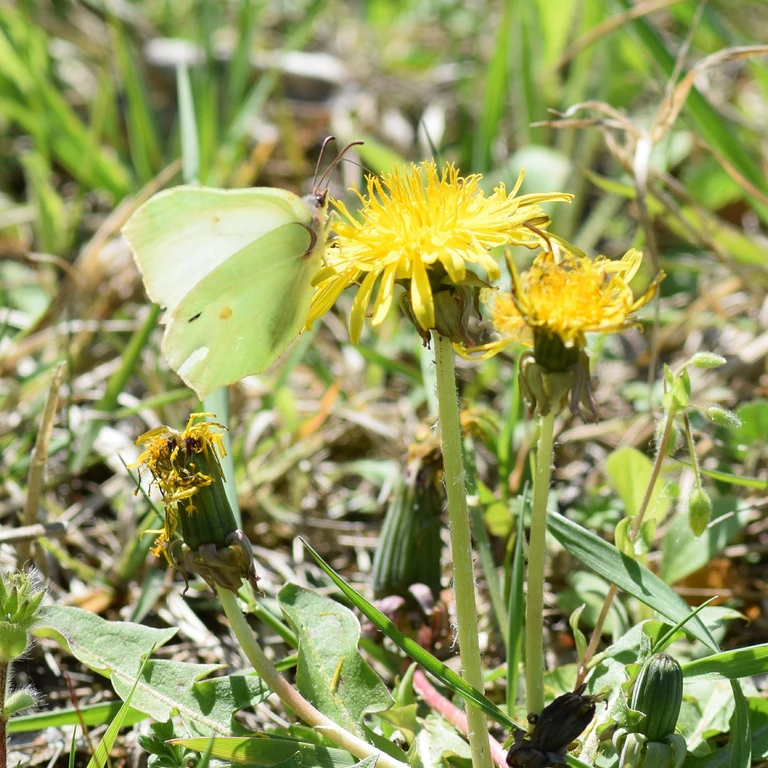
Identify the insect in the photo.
Gonepteryx rhamni
